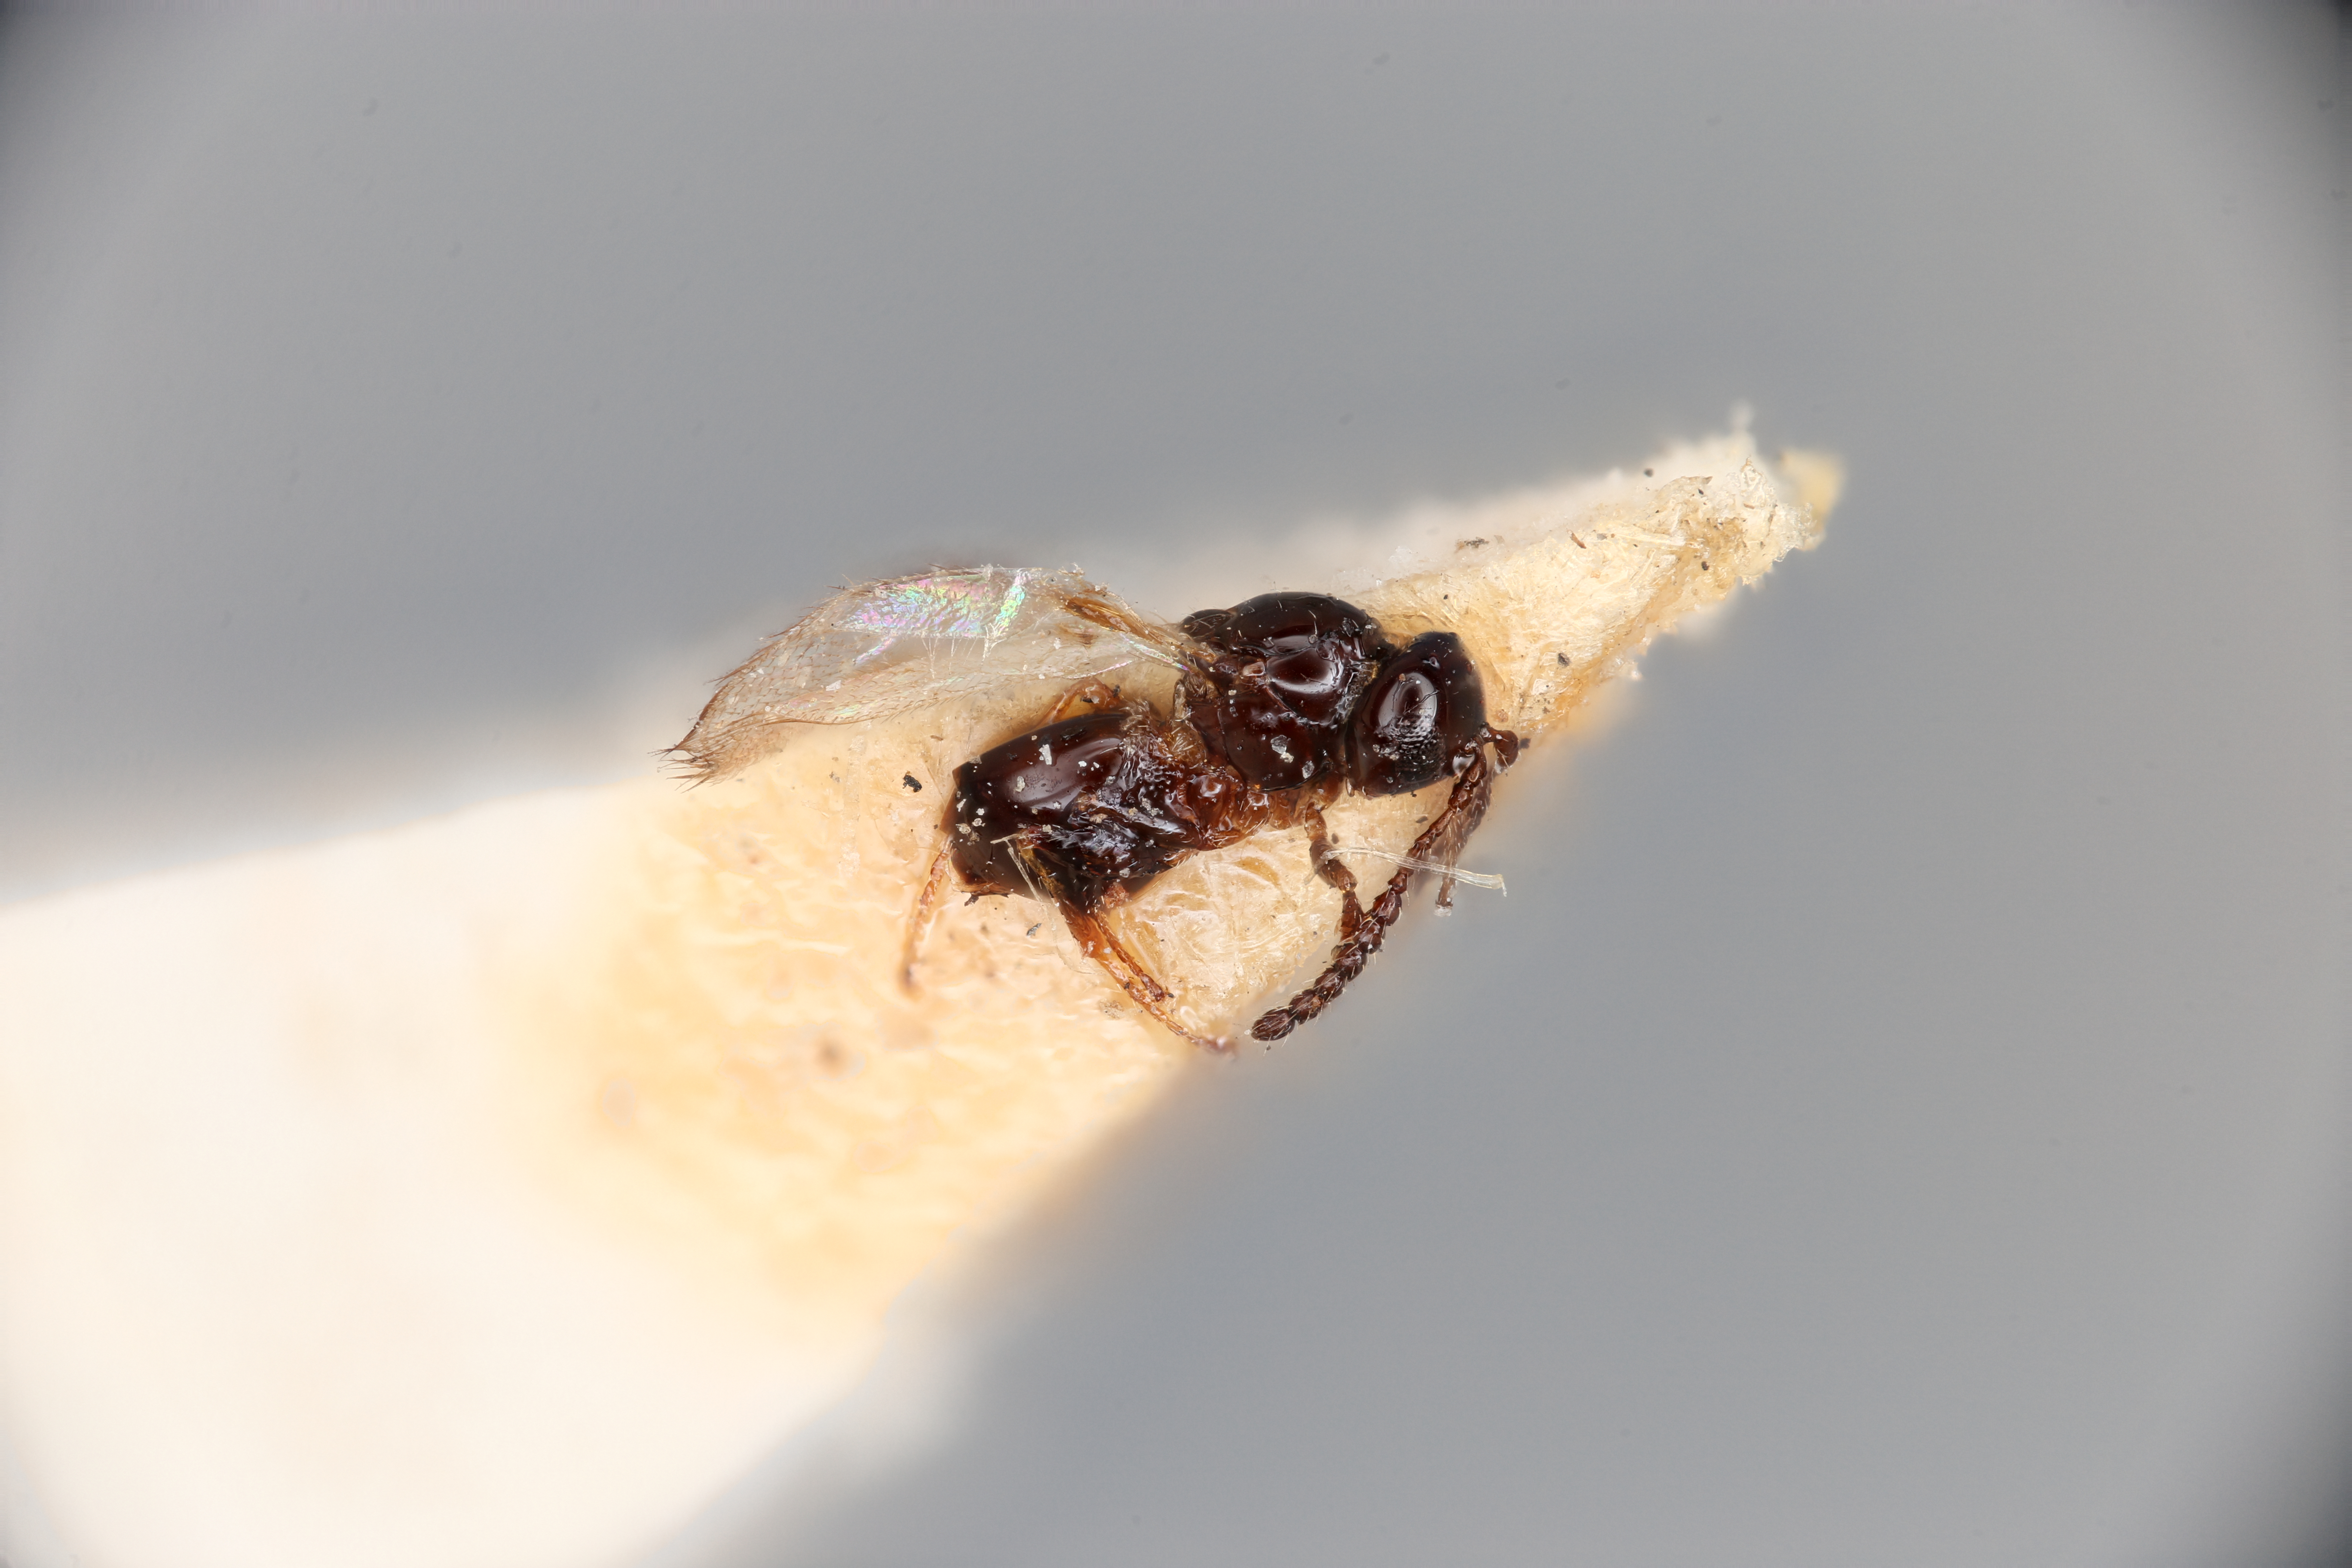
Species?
Hexacola solitaria
